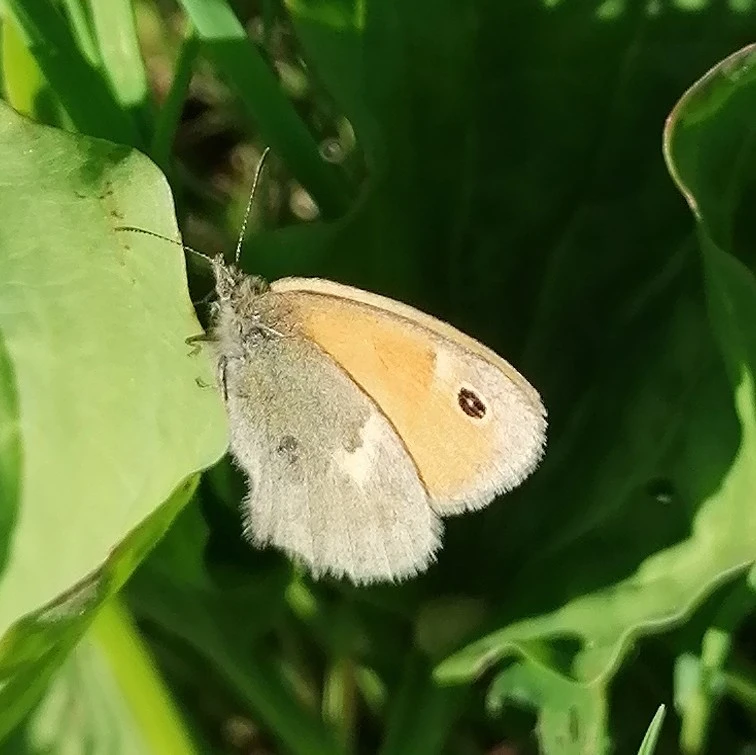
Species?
Coenonympha pamphilus
